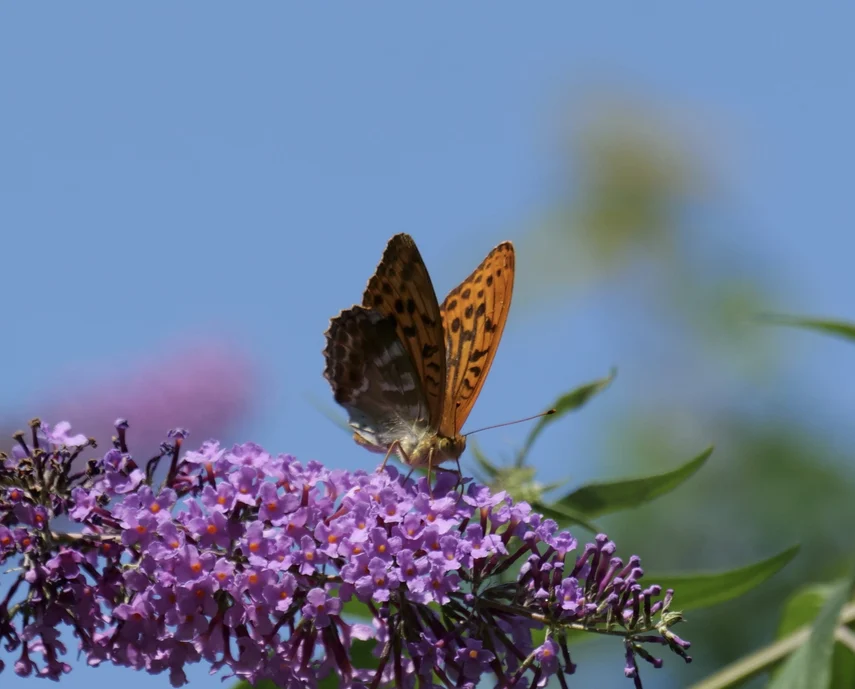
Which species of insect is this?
Argynnis paphia
